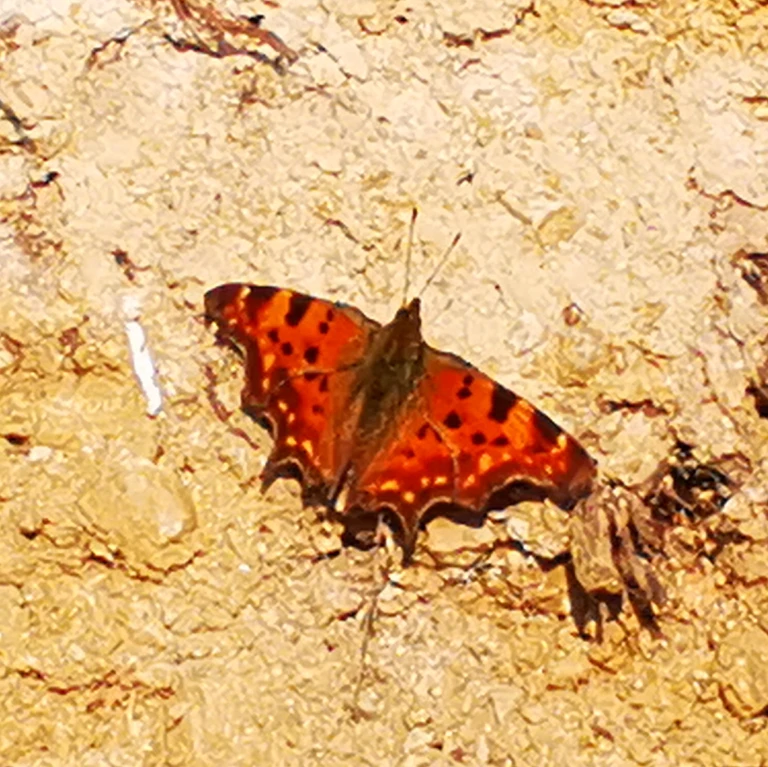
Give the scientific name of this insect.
Polygonia c-album
